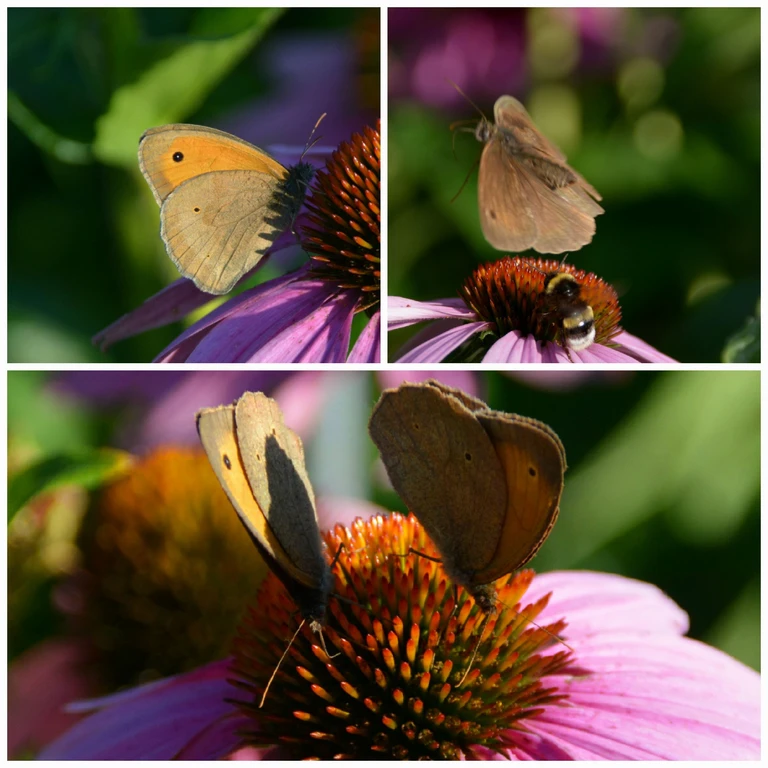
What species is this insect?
Maniola jurtina
